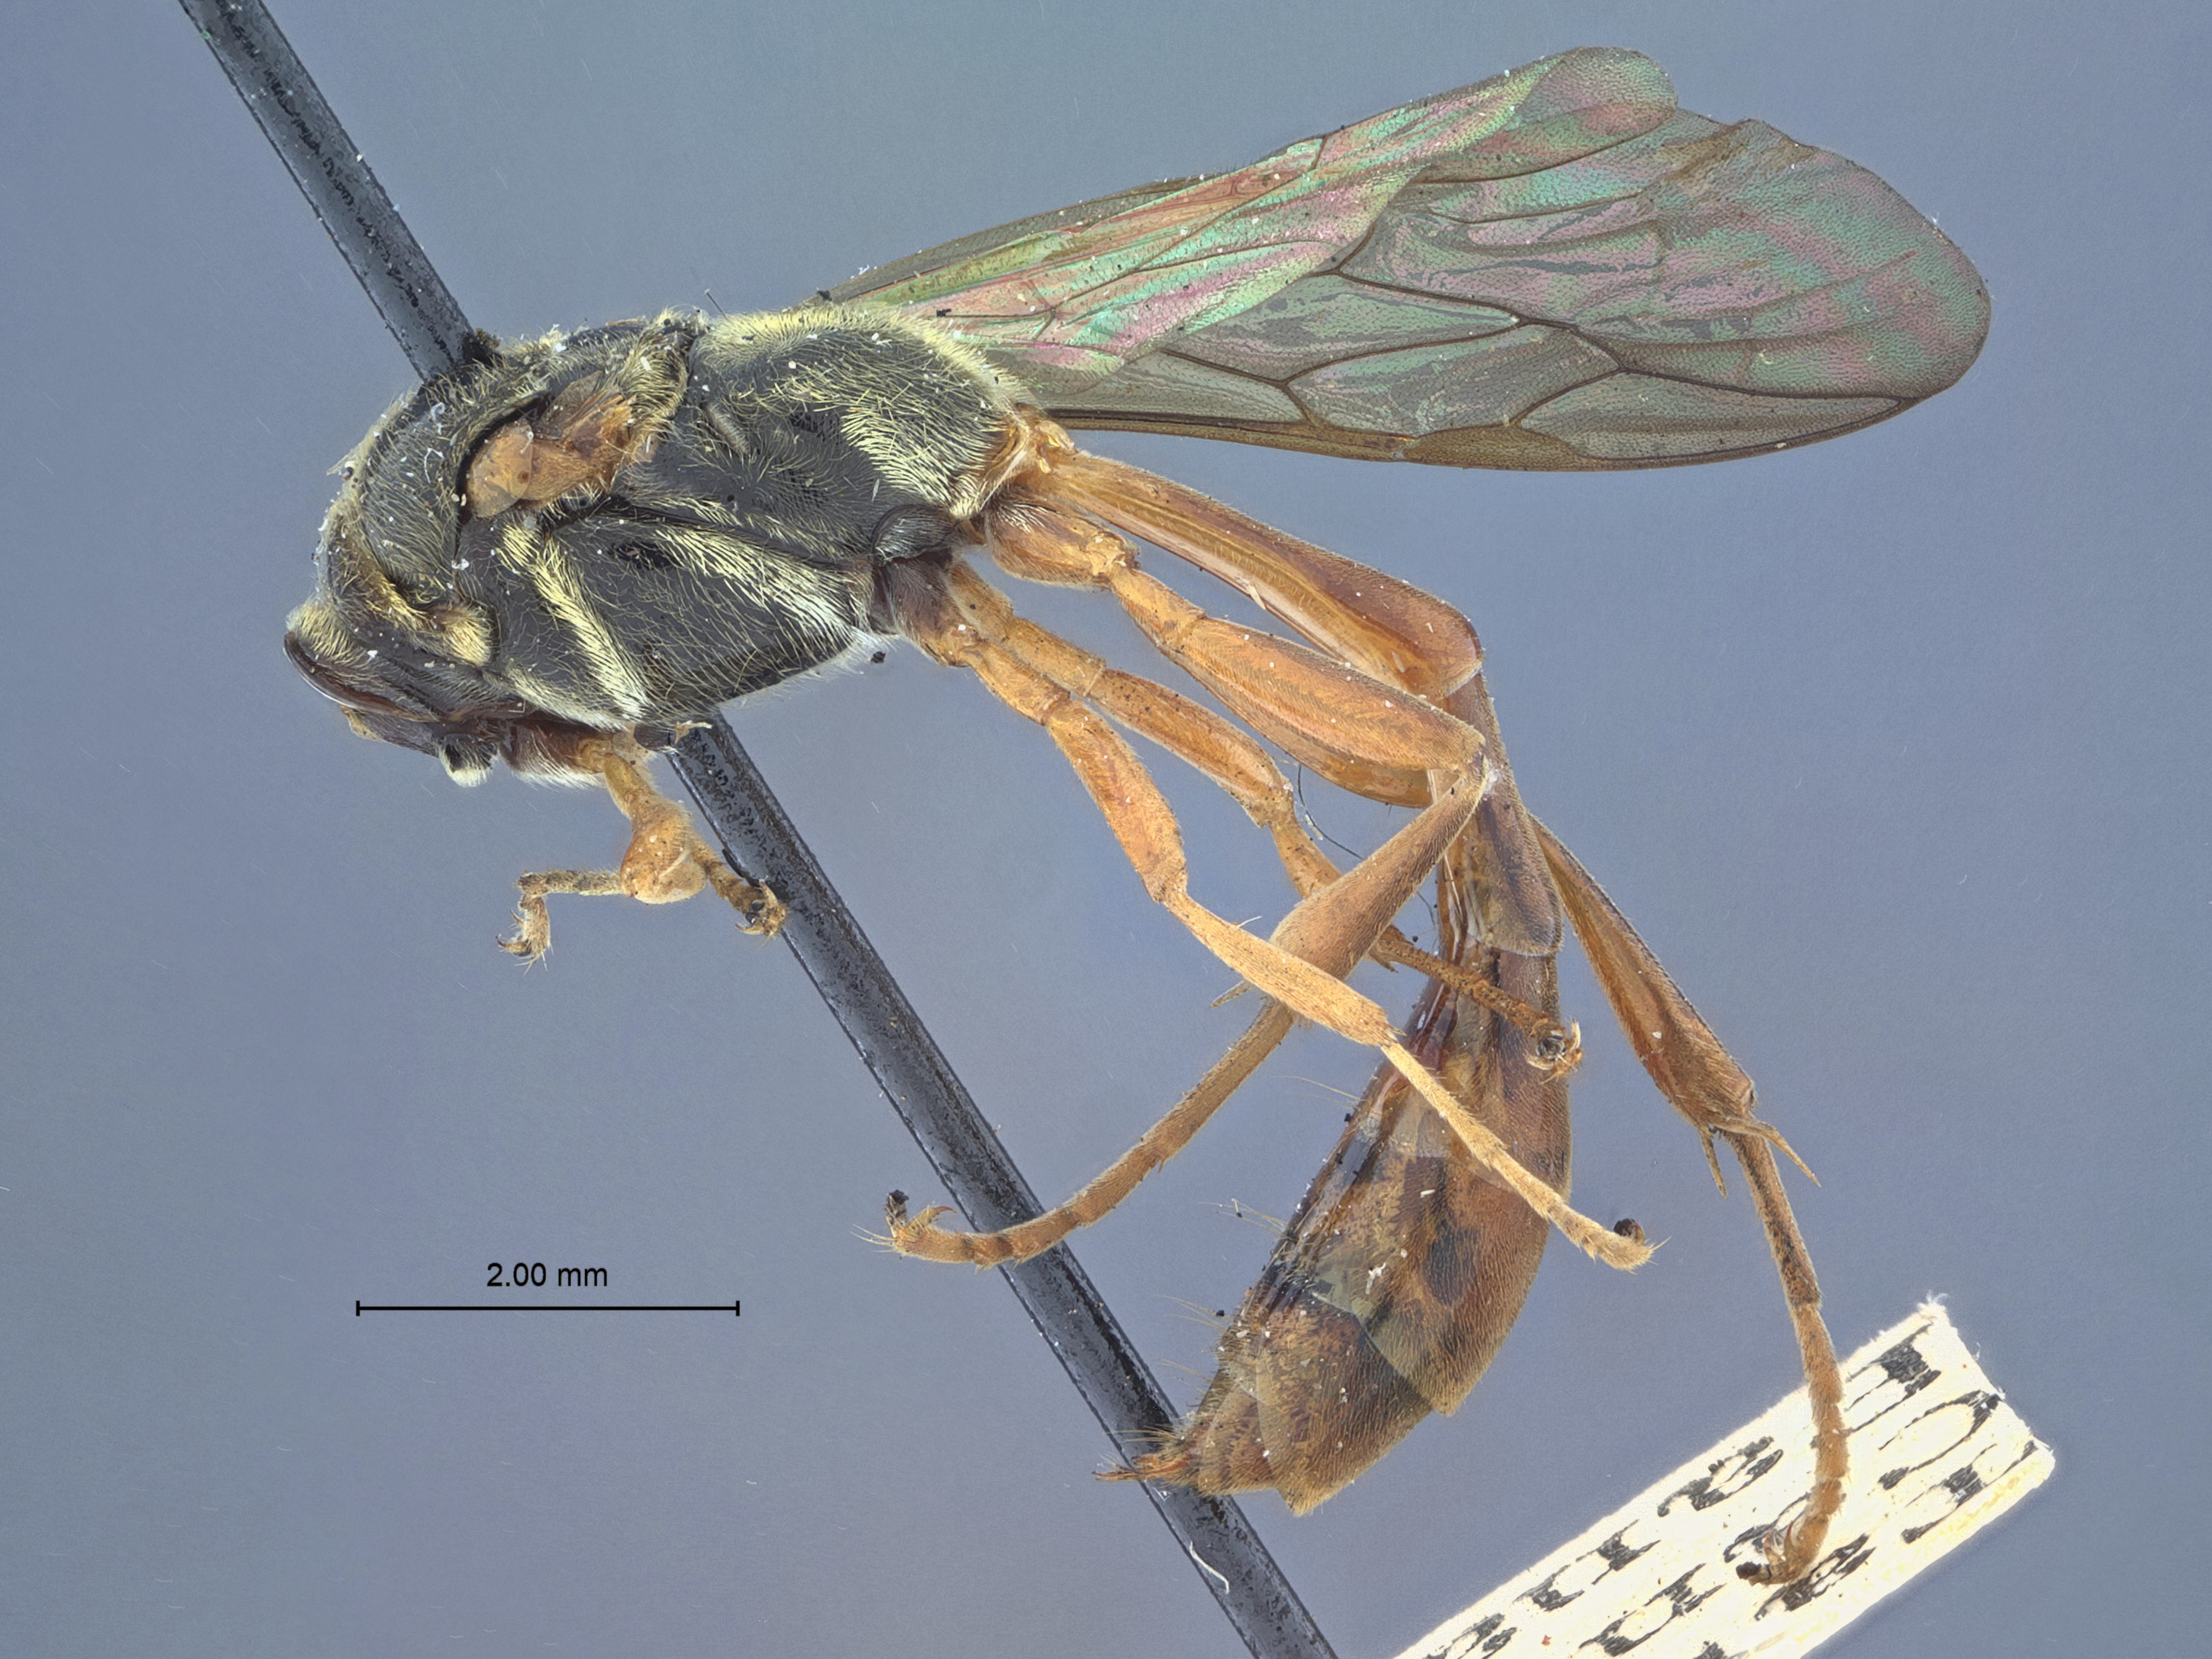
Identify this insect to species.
Trypoxylon xanthandrum
